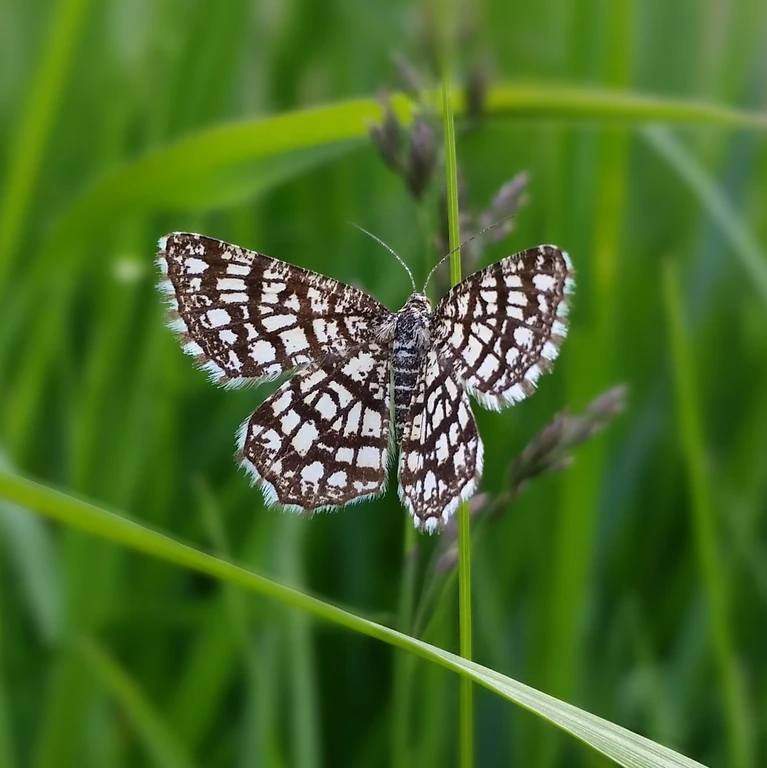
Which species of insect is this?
Chiasmia clathrata
